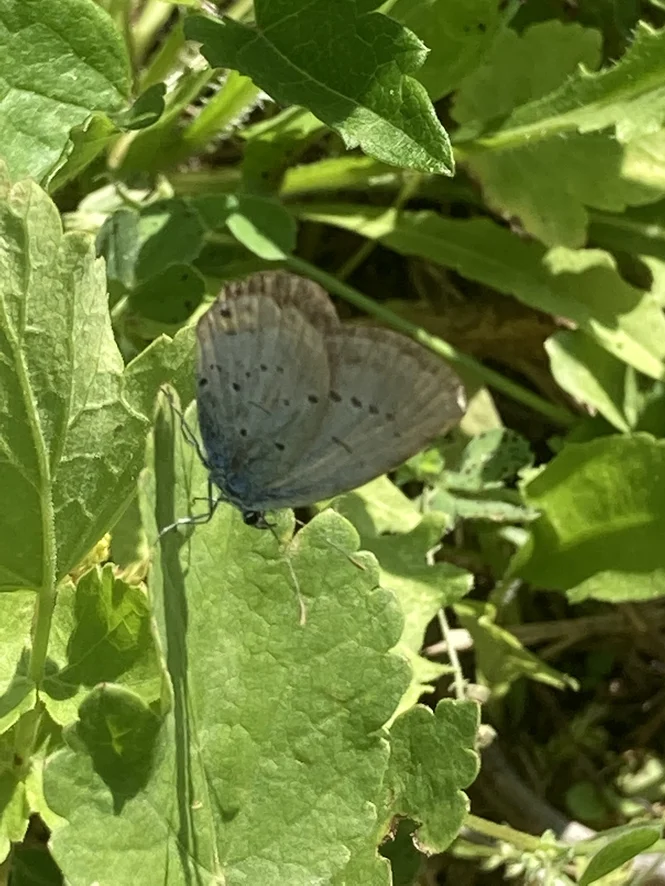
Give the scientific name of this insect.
Cupido argiades (also Elkalyce argiades)
